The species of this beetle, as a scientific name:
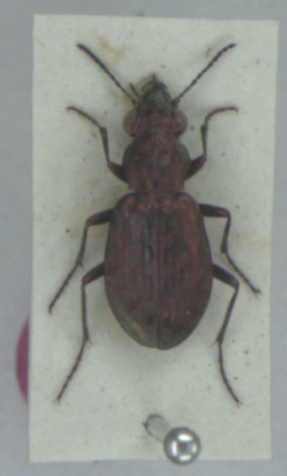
Elaphrus lapponicus
